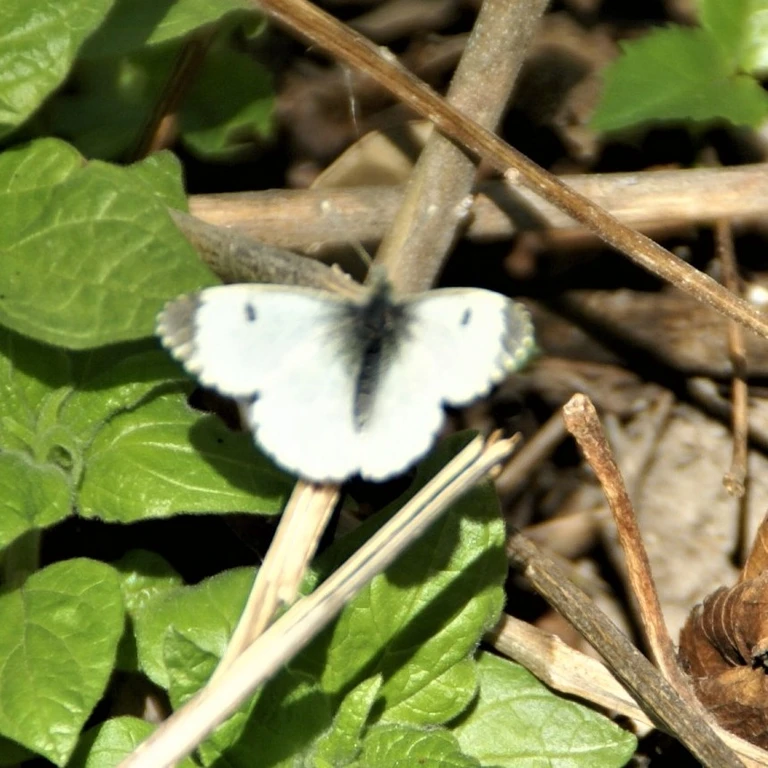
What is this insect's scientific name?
Anthocharis cardamines
